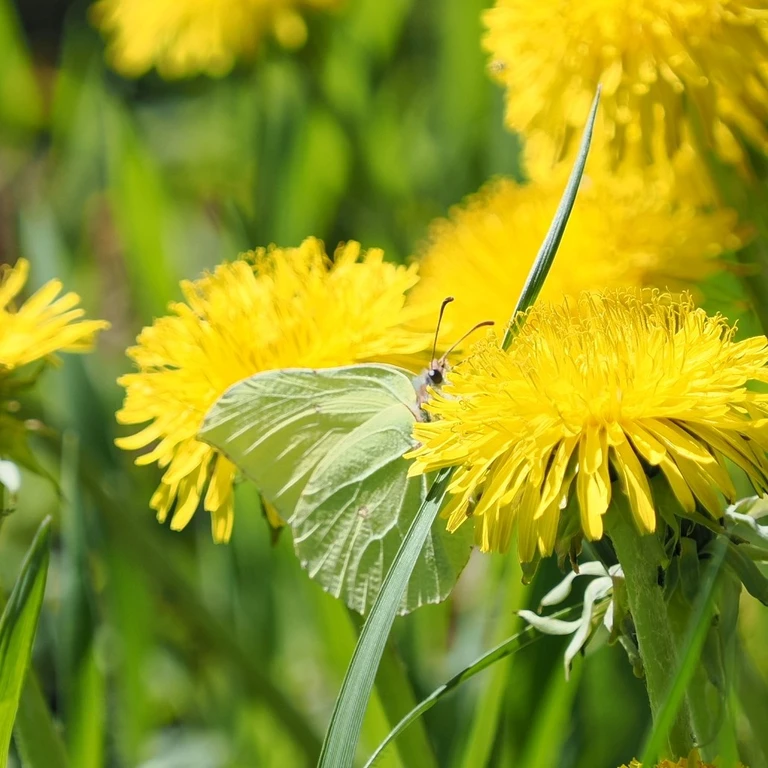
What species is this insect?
Gonepteryx rhamni
